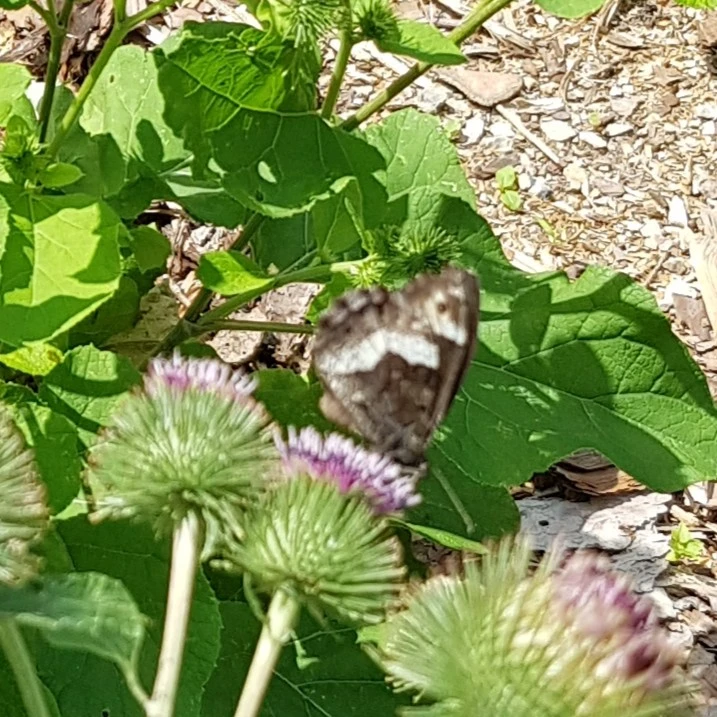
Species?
Hipparchia alcyone
